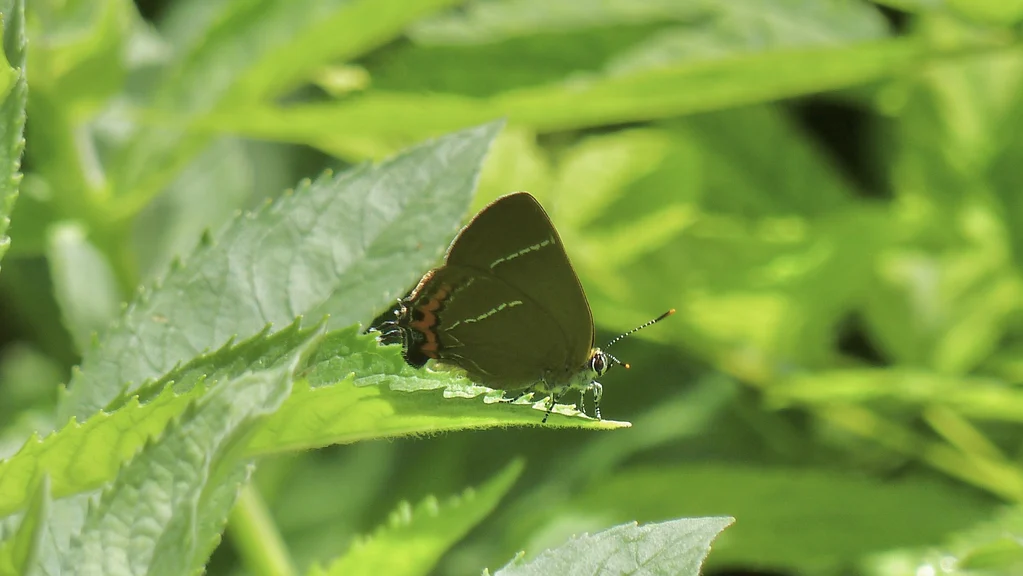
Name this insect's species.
Satyrium w-album
